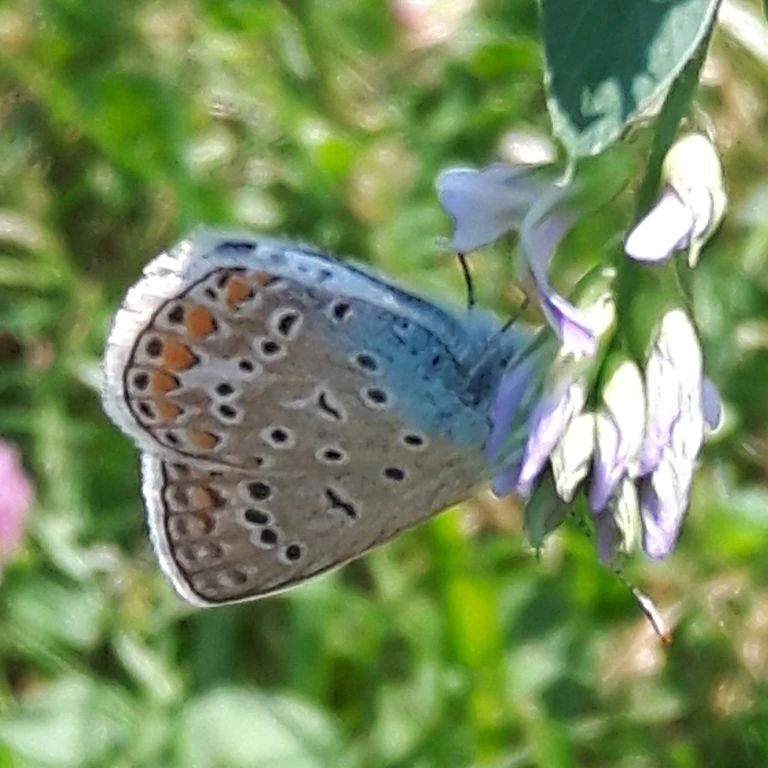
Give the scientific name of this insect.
Polyommatus icarus
